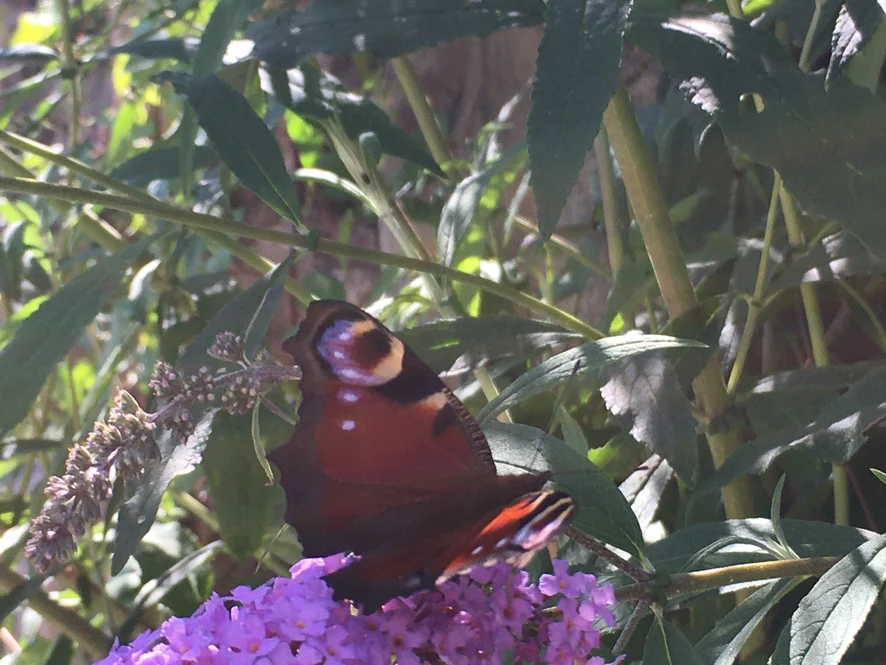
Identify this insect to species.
Aglais io
